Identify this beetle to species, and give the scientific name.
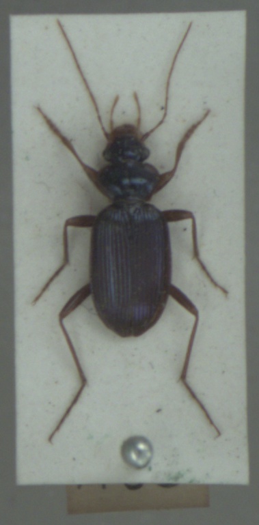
Leistus spinibarbis
